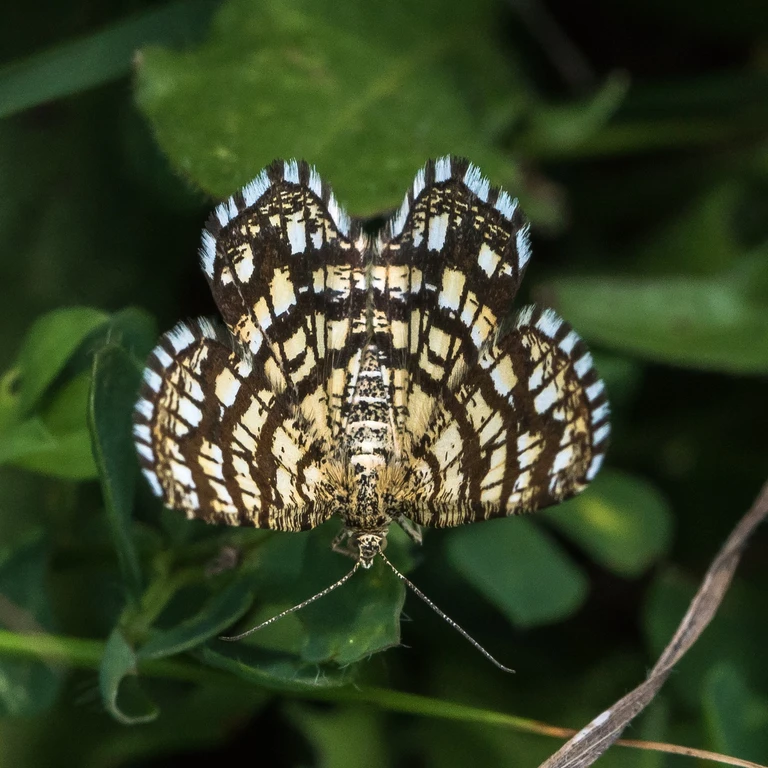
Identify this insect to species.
Chiasmia clathrata
